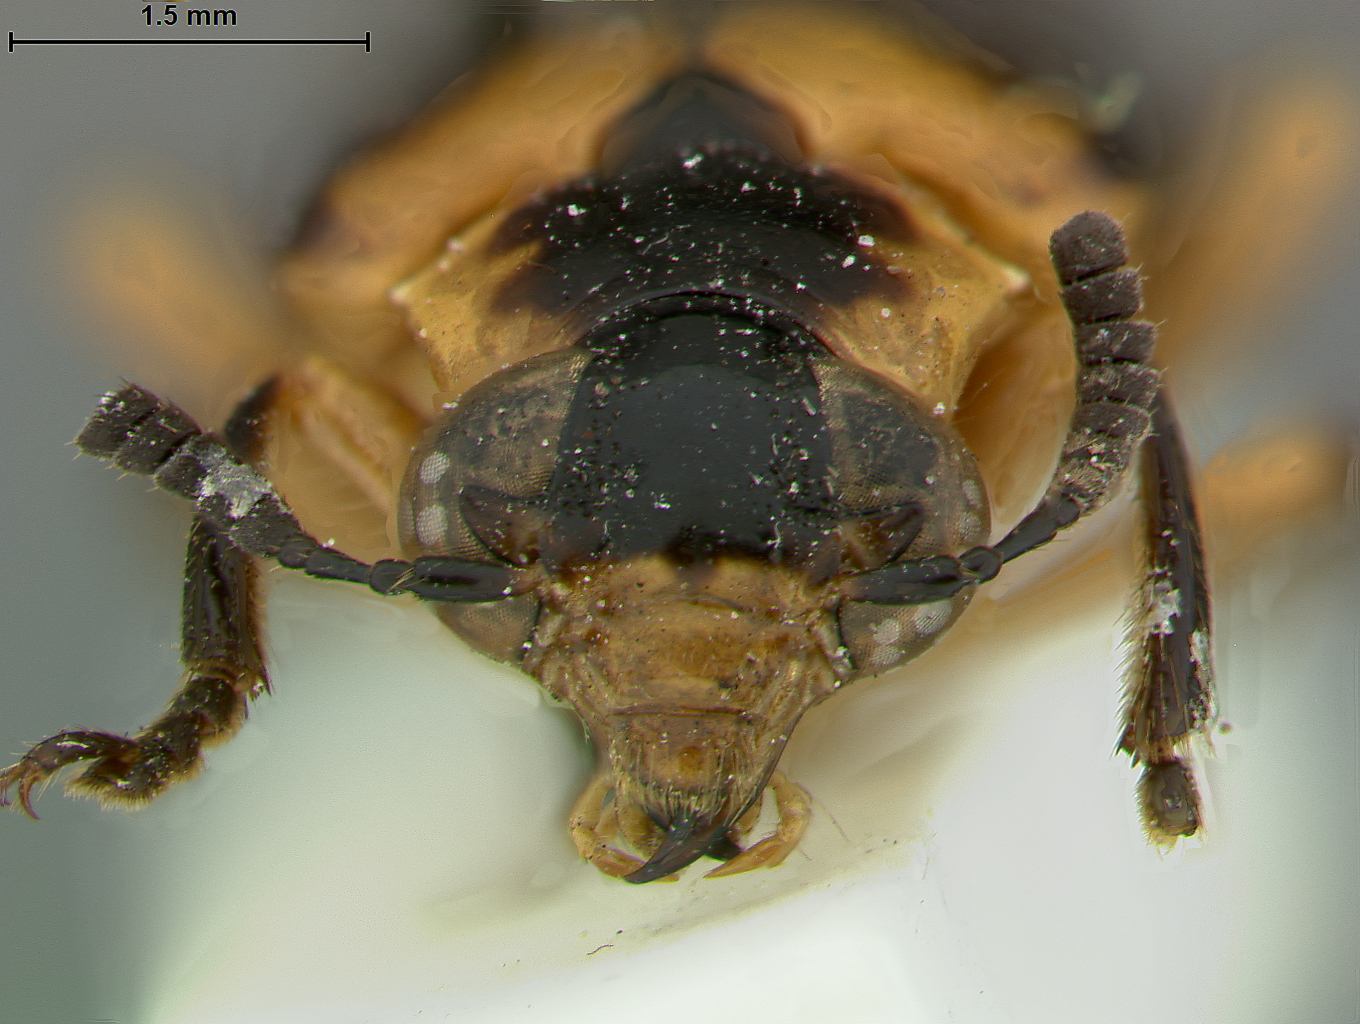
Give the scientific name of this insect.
Mastostethus panamensis
